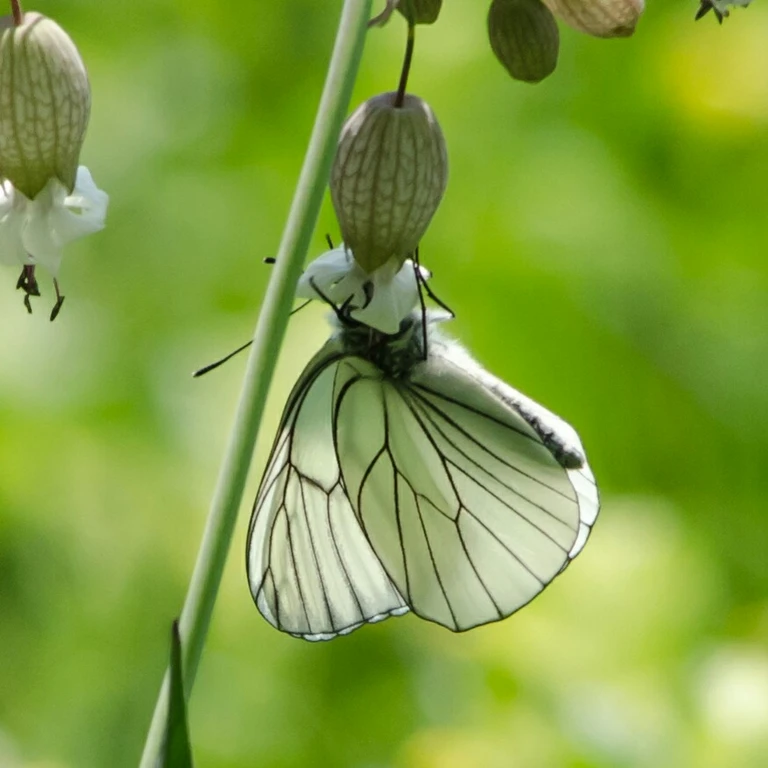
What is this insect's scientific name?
Aporia crataegi
